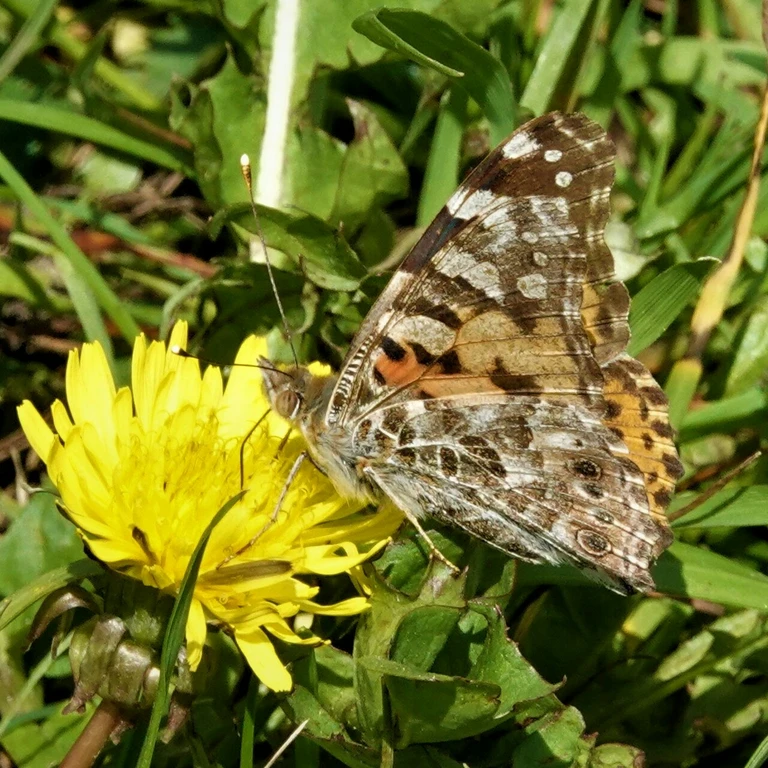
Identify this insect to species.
Vanessa cardui
